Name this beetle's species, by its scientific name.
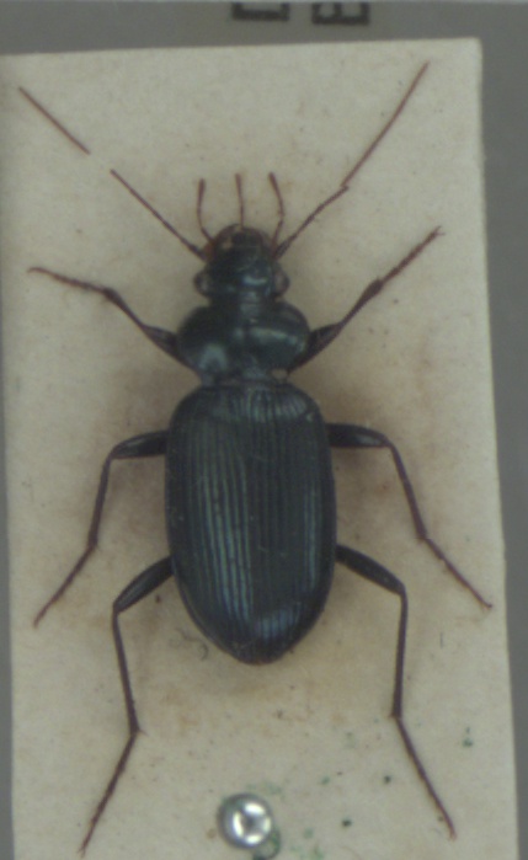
Leistus spinibarbis
